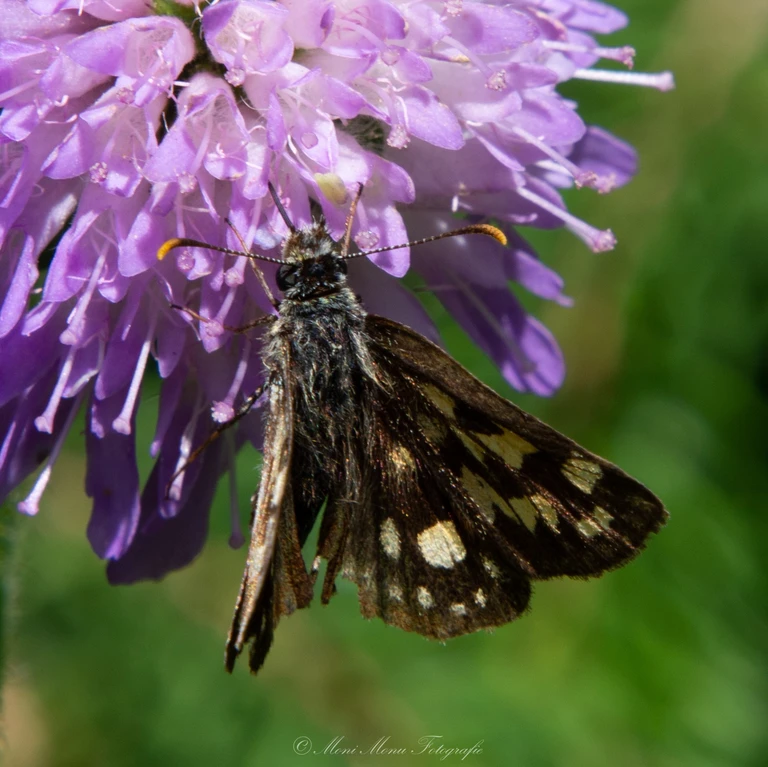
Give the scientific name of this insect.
Carterocephalus palaemon
